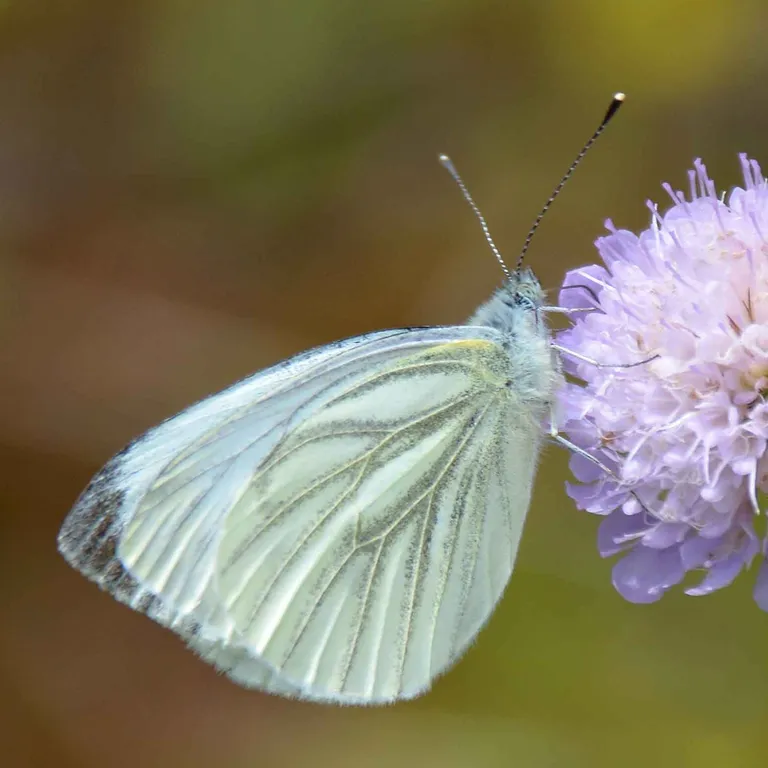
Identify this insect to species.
Pieris napi
